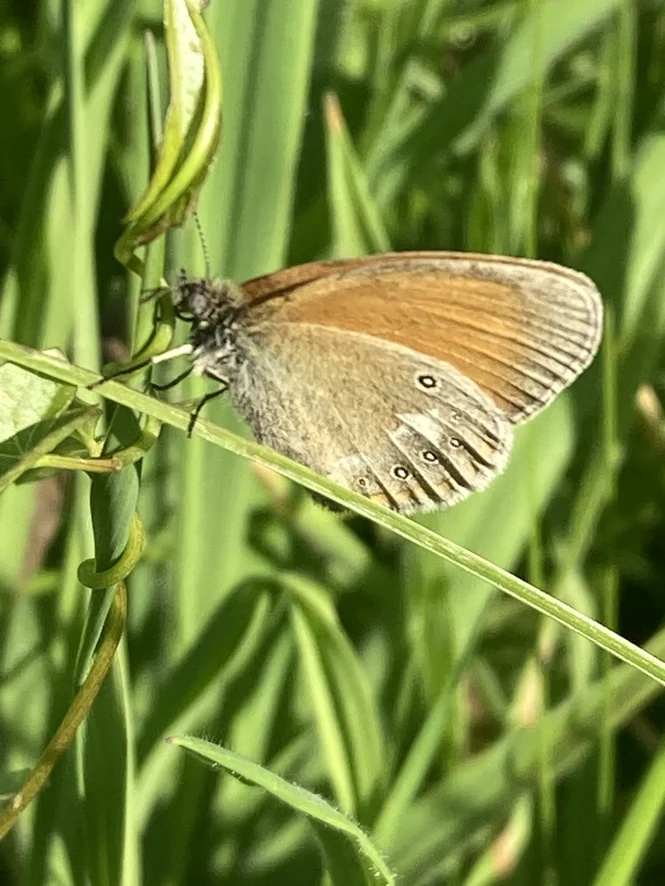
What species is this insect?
Coenonympha glycerion (also Coenonympha iphis)
